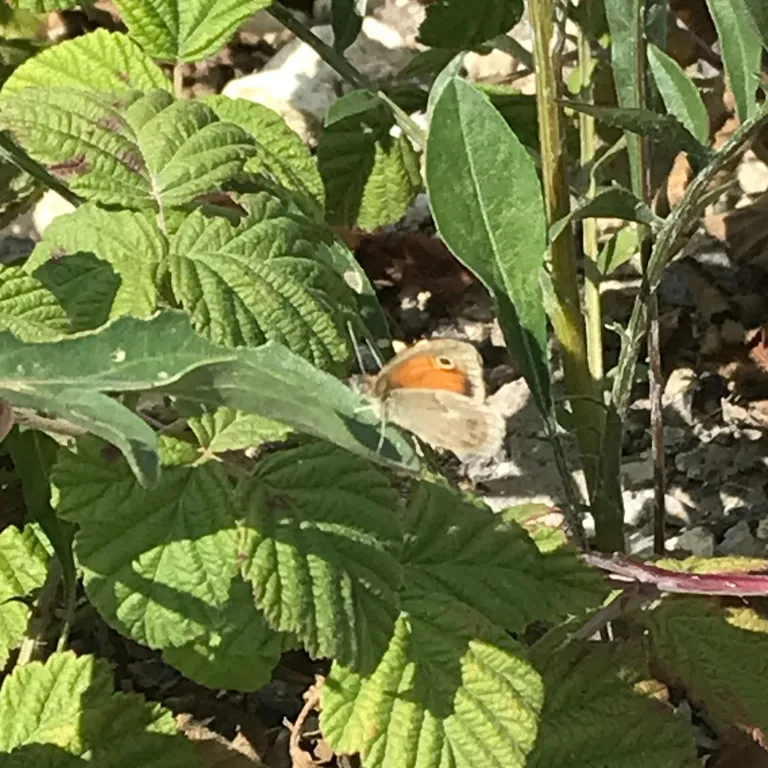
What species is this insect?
Coenonympha pamphilus
